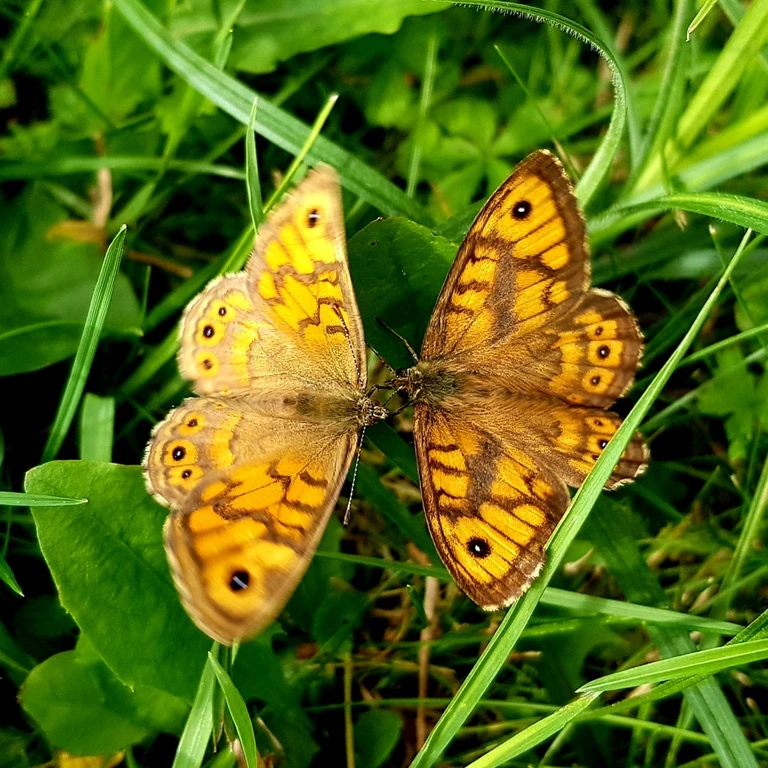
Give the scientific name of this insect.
Lasiommata megera (also Pararge megera)
